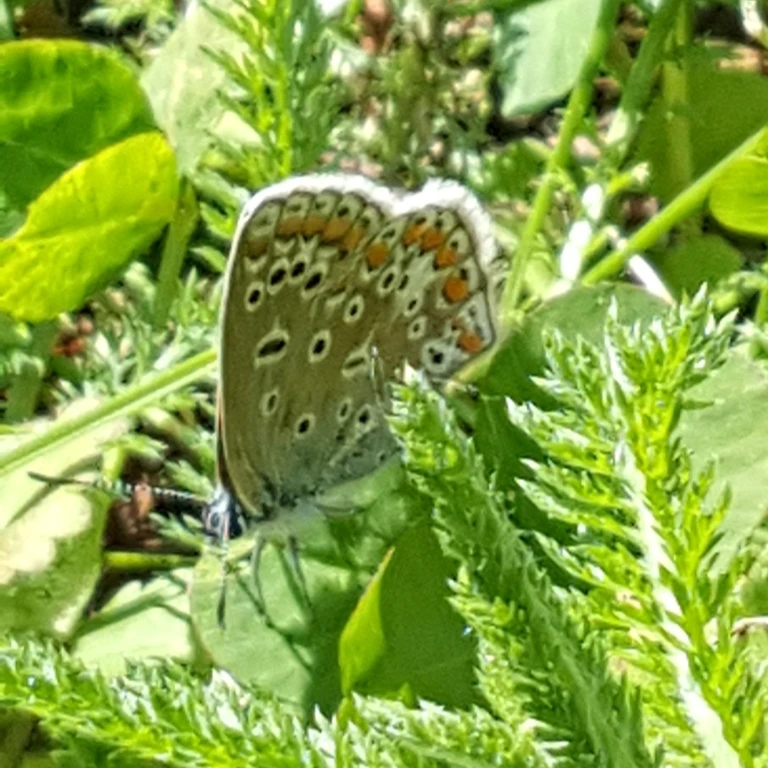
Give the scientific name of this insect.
Polyommatus icarus
